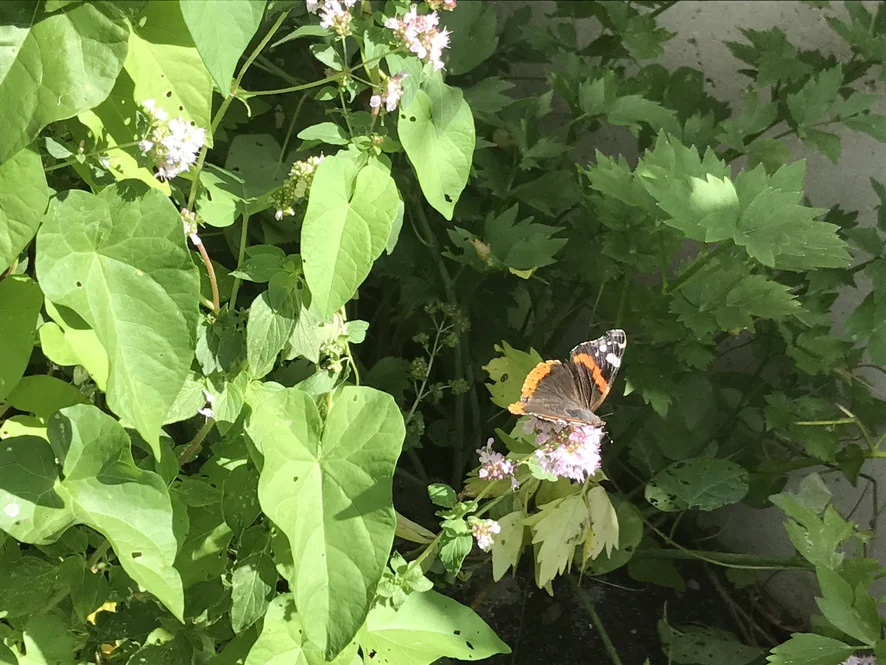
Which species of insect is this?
Vanessa atalanta
